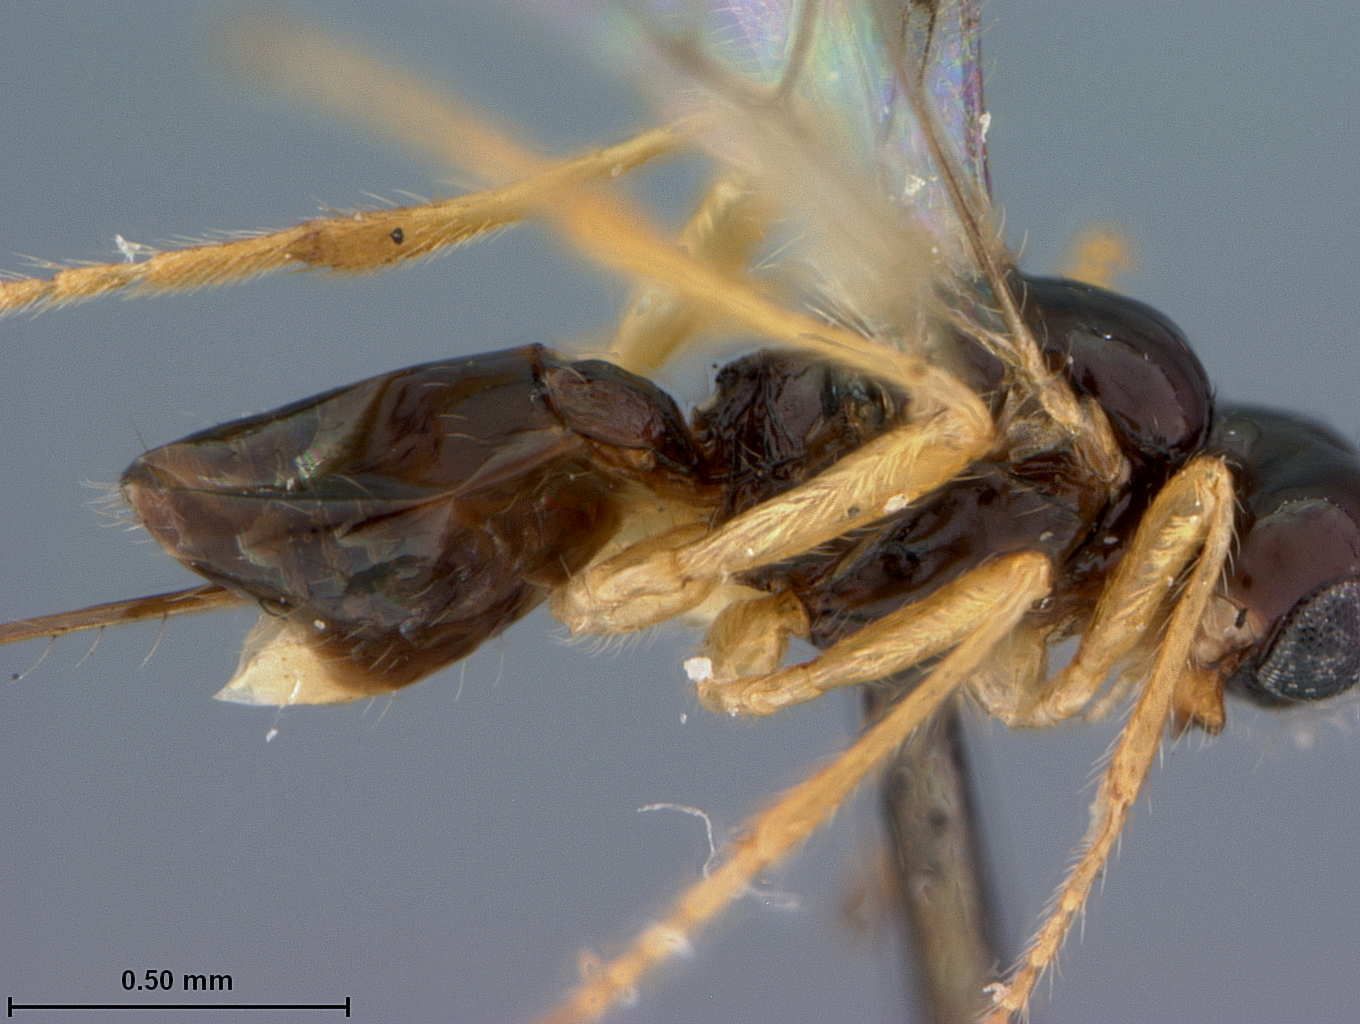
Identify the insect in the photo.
Aphaereta ithacensis
